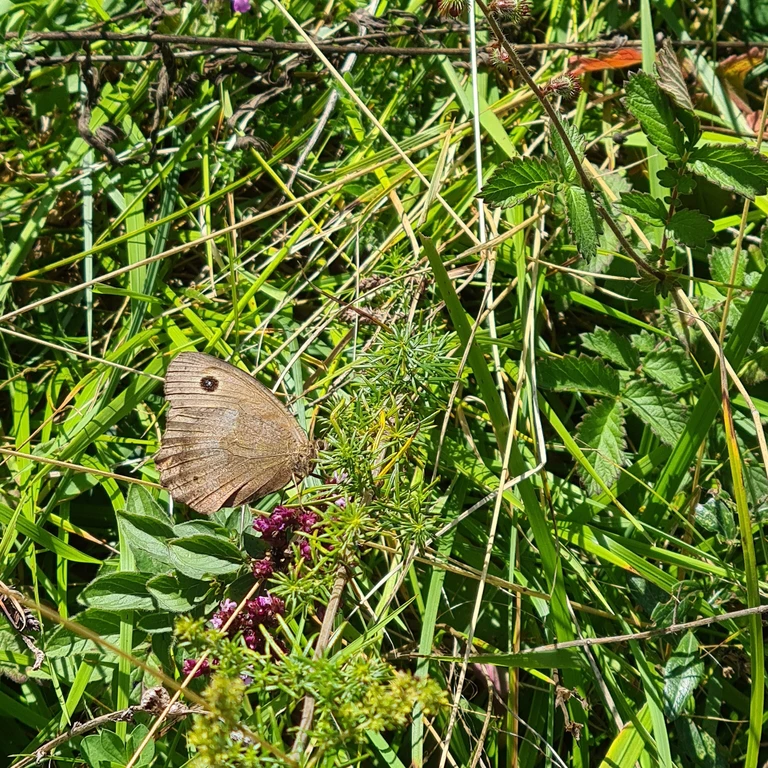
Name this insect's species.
Minois dryas
